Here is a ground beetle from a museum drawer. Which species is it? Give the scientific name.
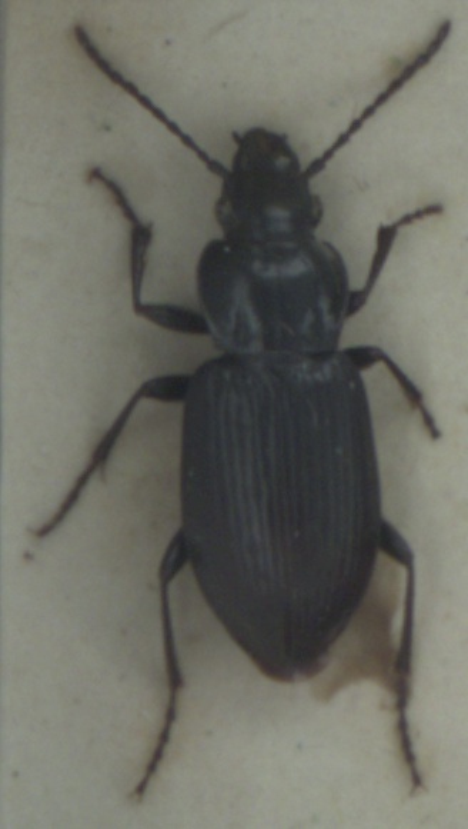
Pterostichus adstrictus
